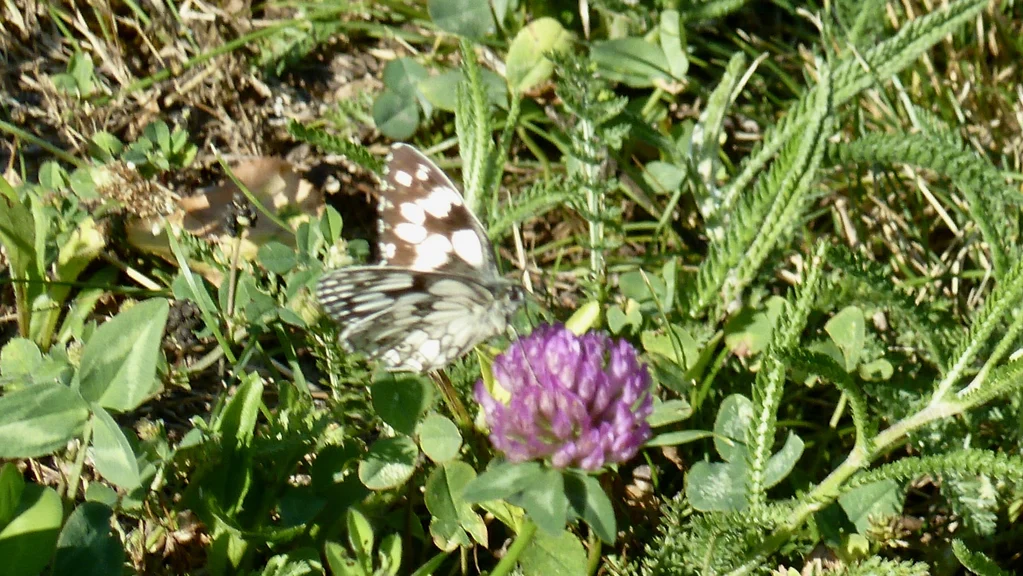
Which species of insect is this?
Melanargia galathea
